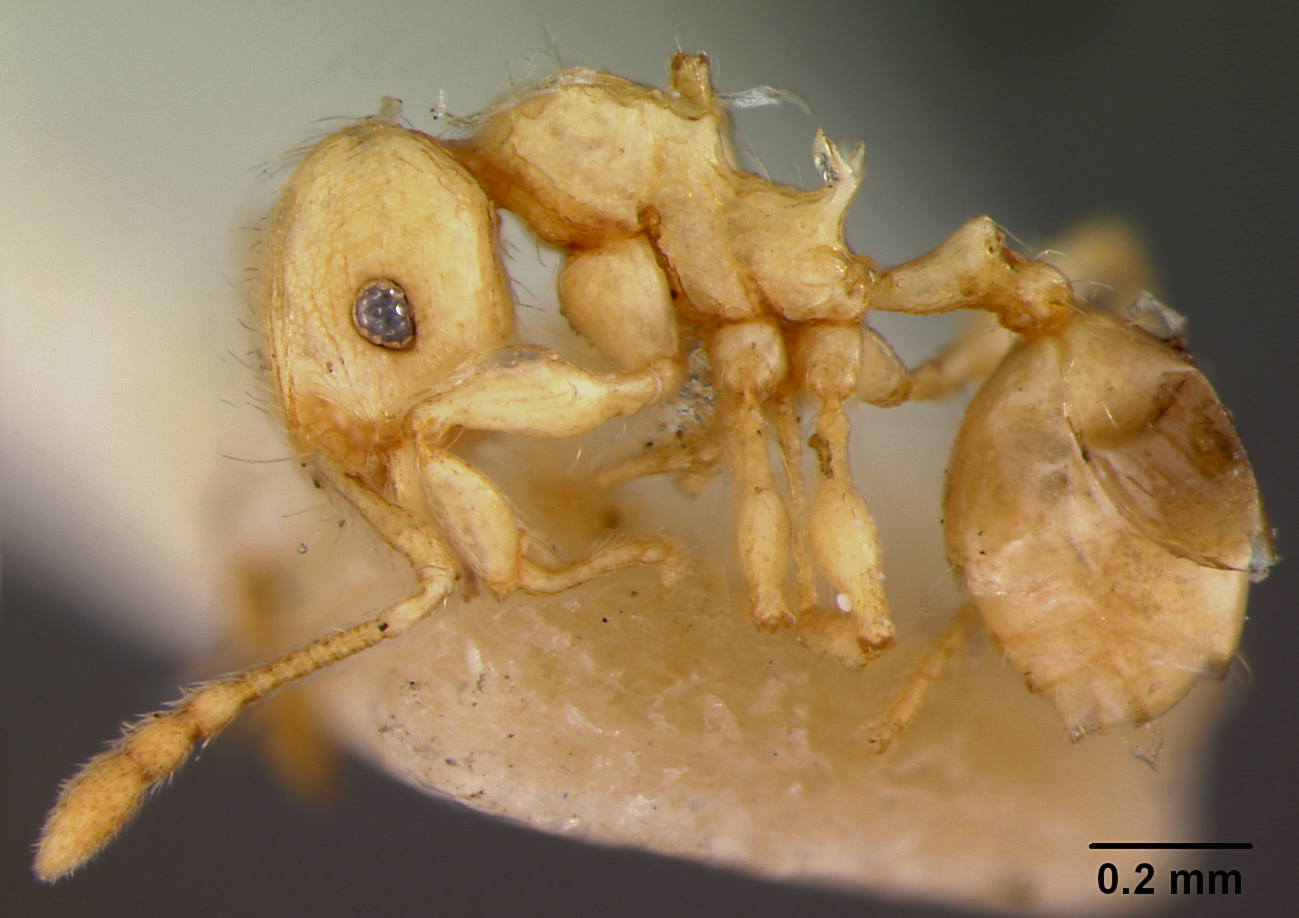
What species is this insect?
Pheidole onifera
